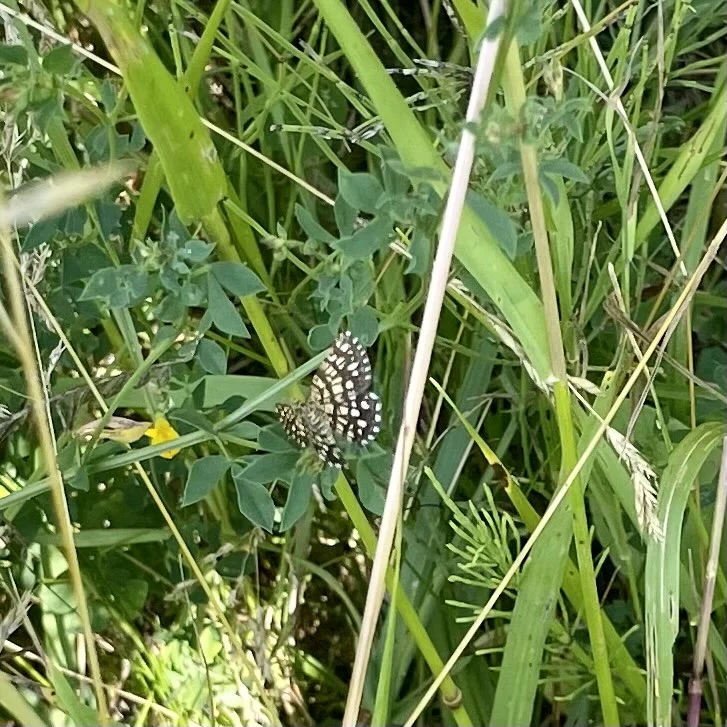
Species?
Chiasmia clathrata
